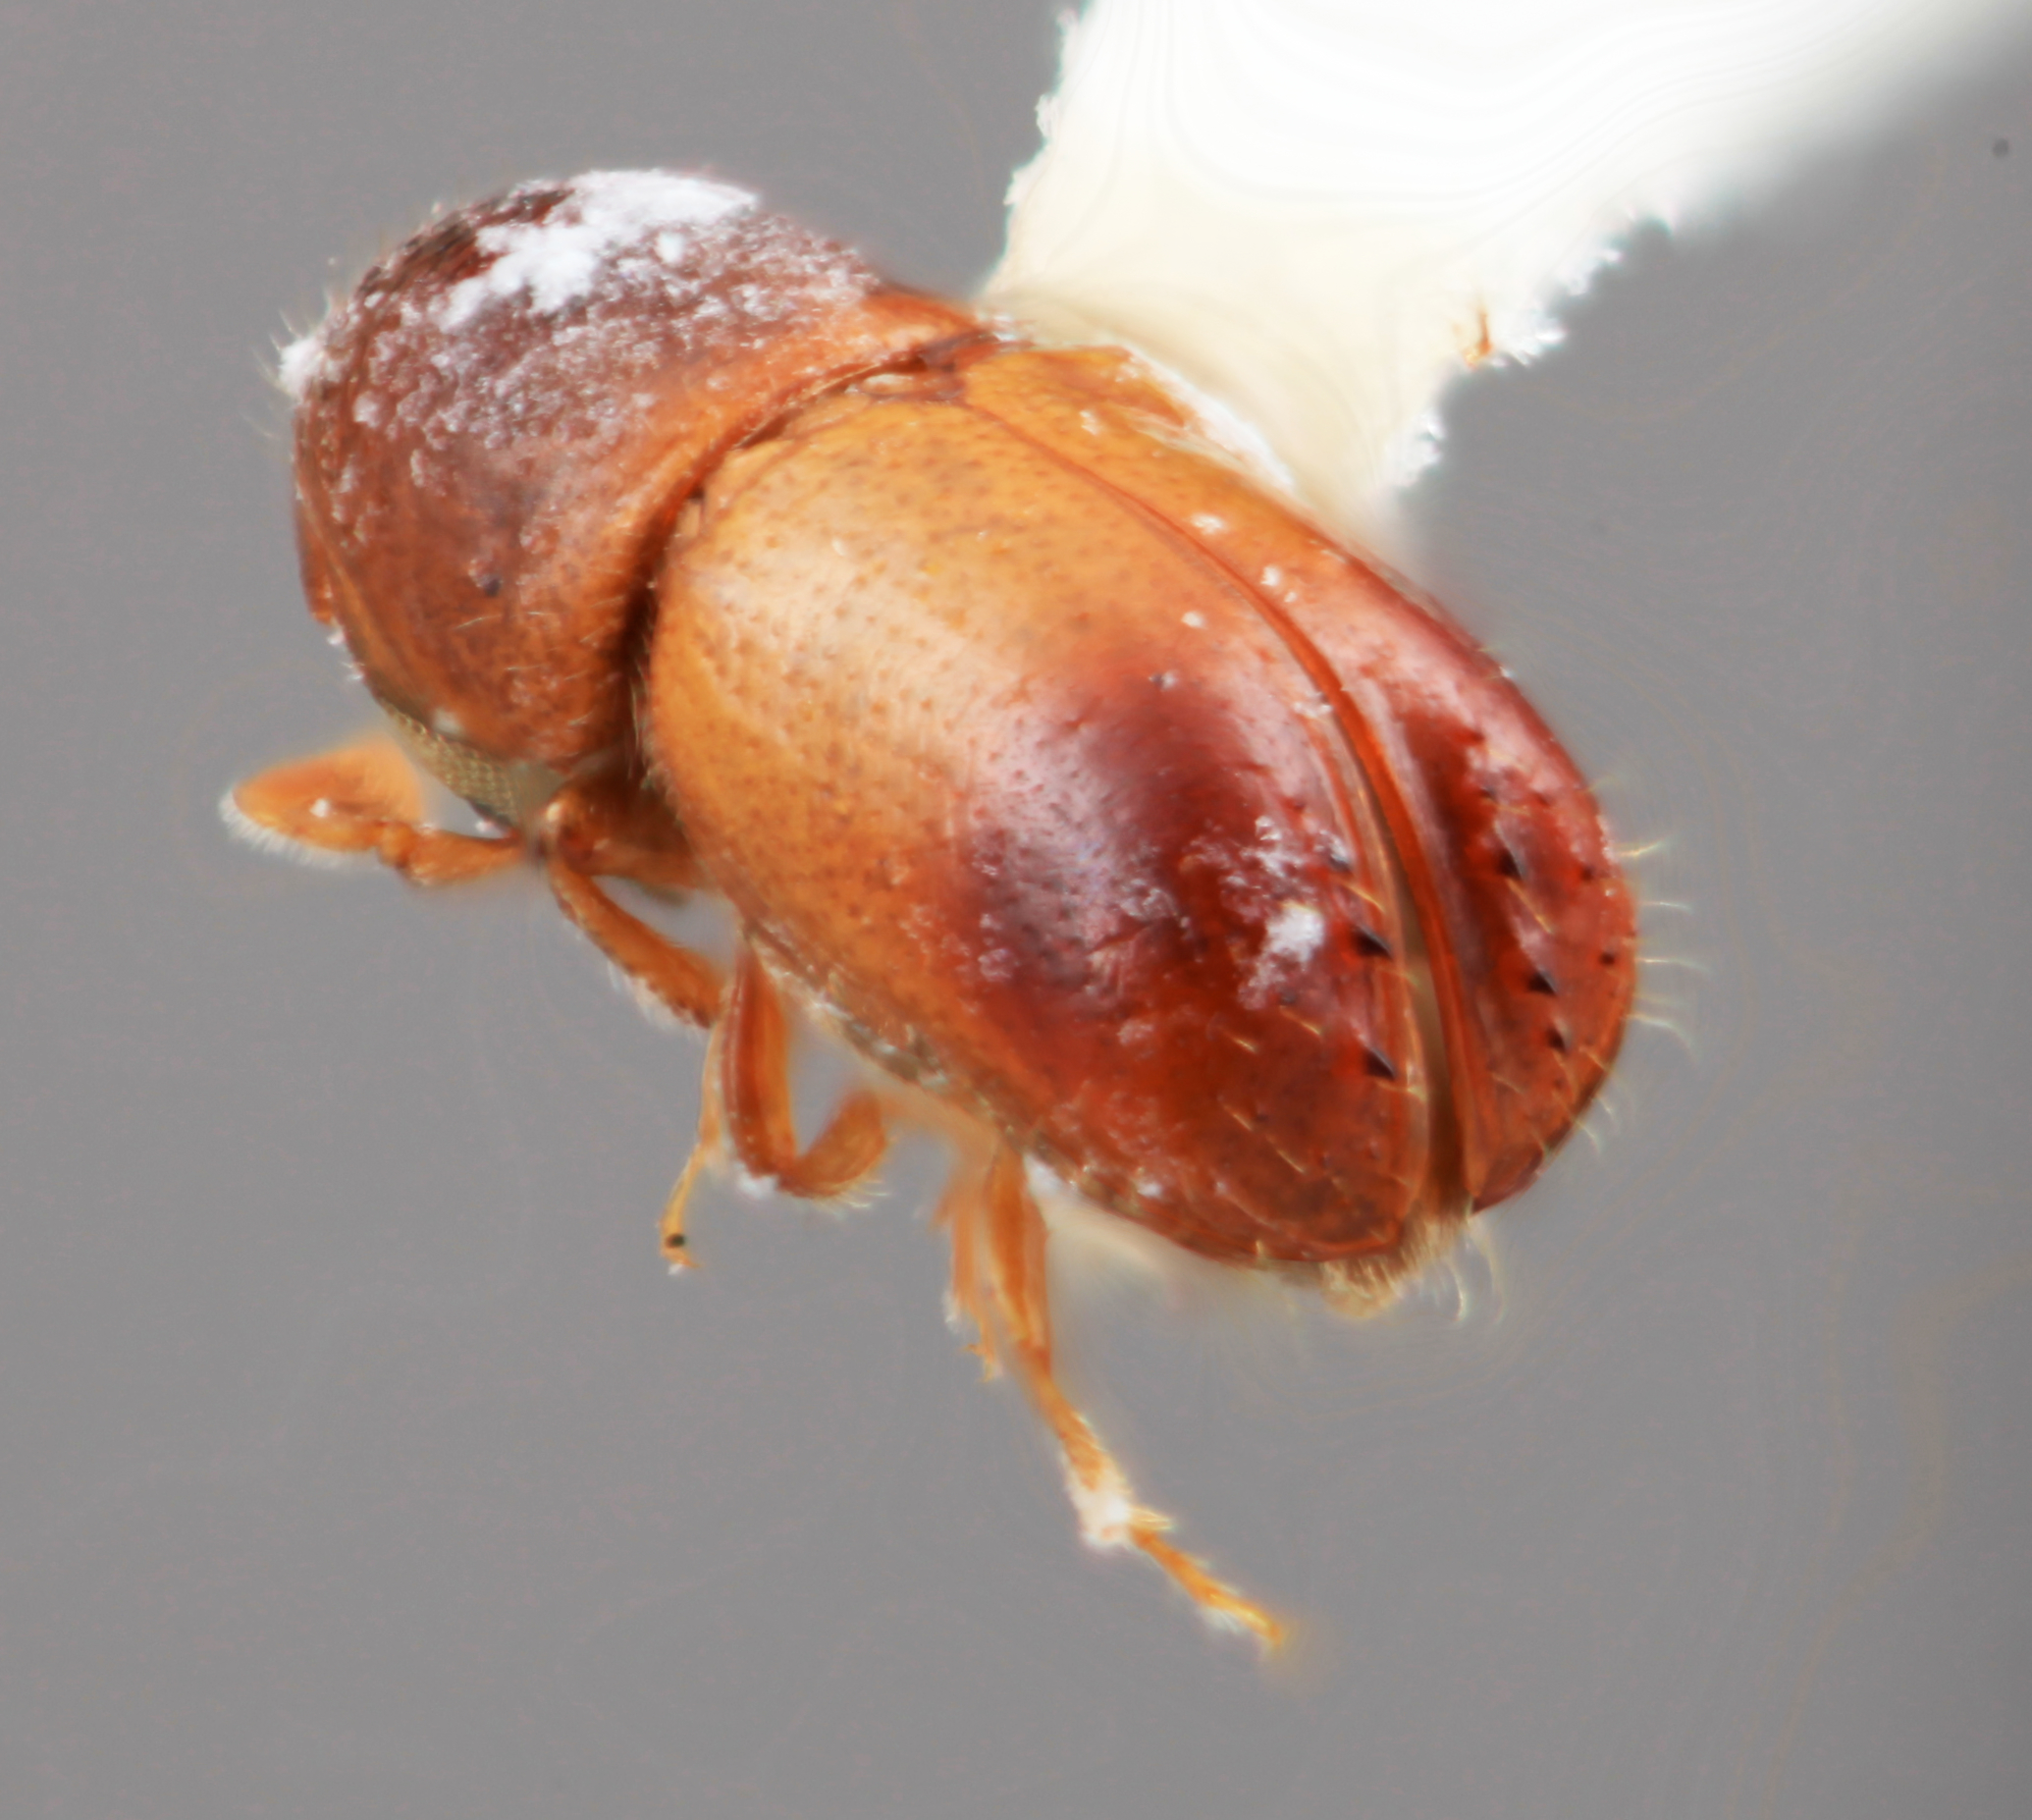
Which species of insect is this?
Corthylus sentus
